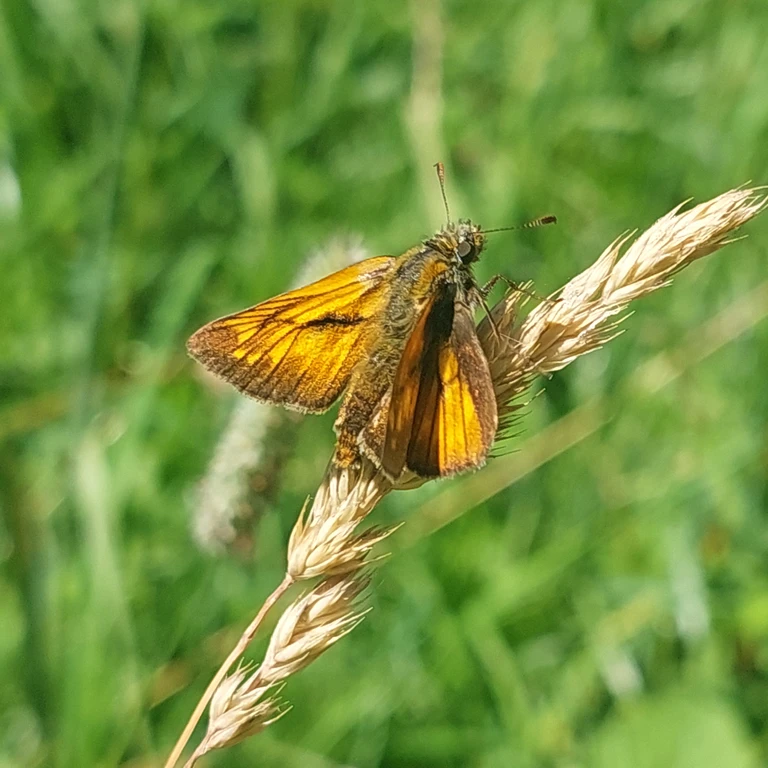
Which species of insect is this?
Ochlodes sylvanus (also Ochlodes venata)
